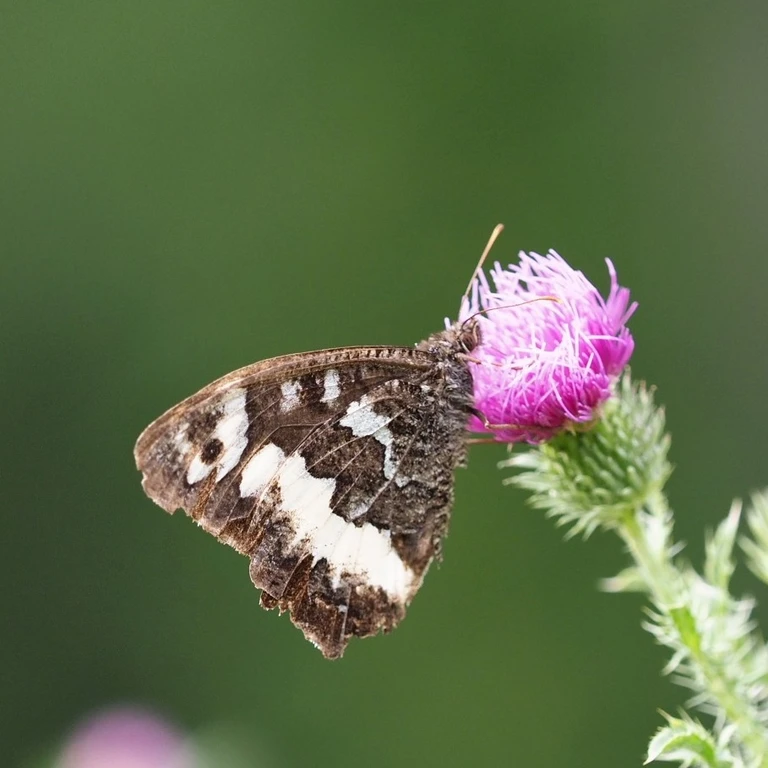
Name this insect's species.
Brintesia circe
